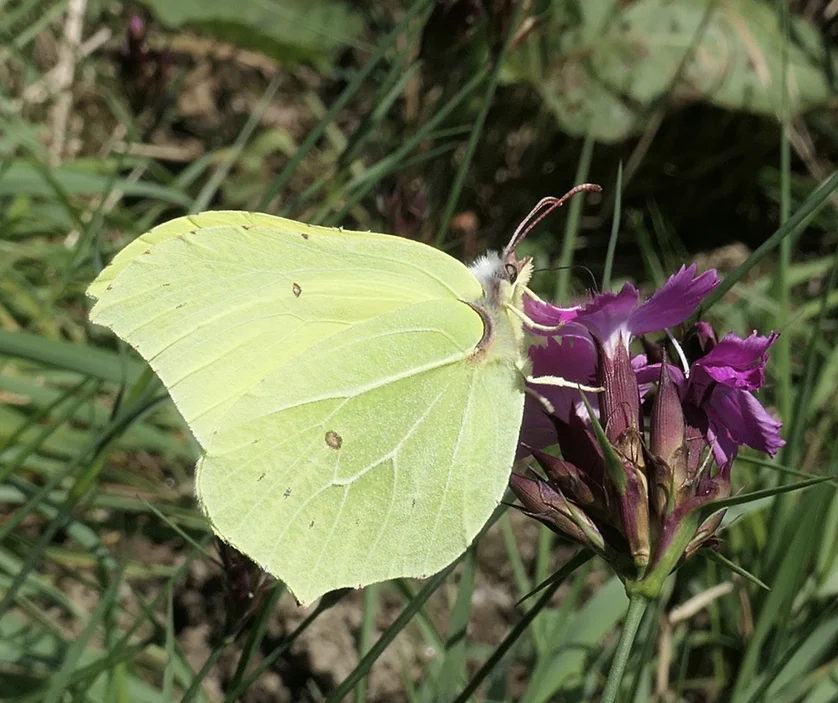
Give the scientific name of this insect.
Gonepteryx rhamni
